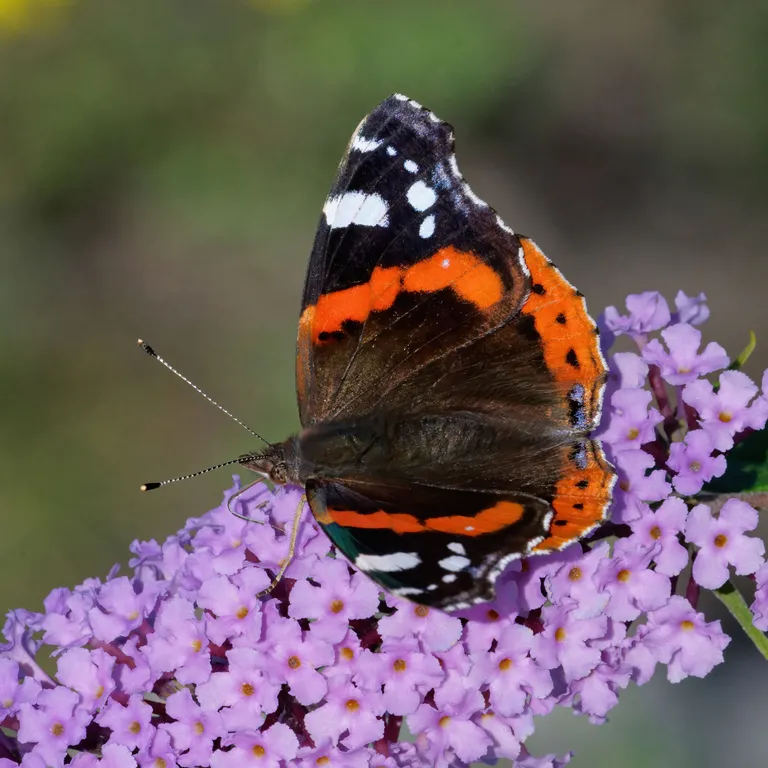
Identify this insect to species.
Vanessa atalanta
